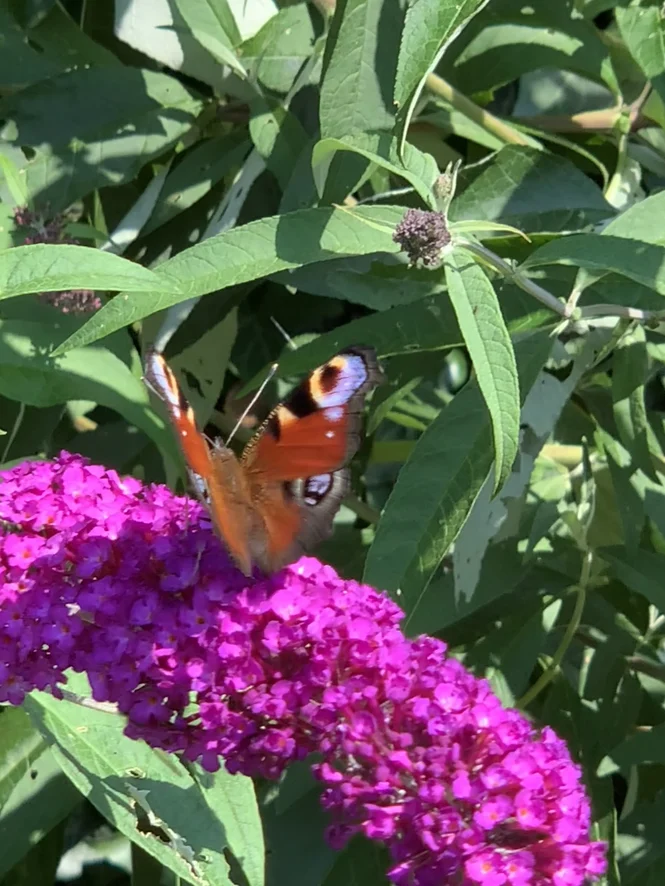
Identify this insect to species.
Aglais io
